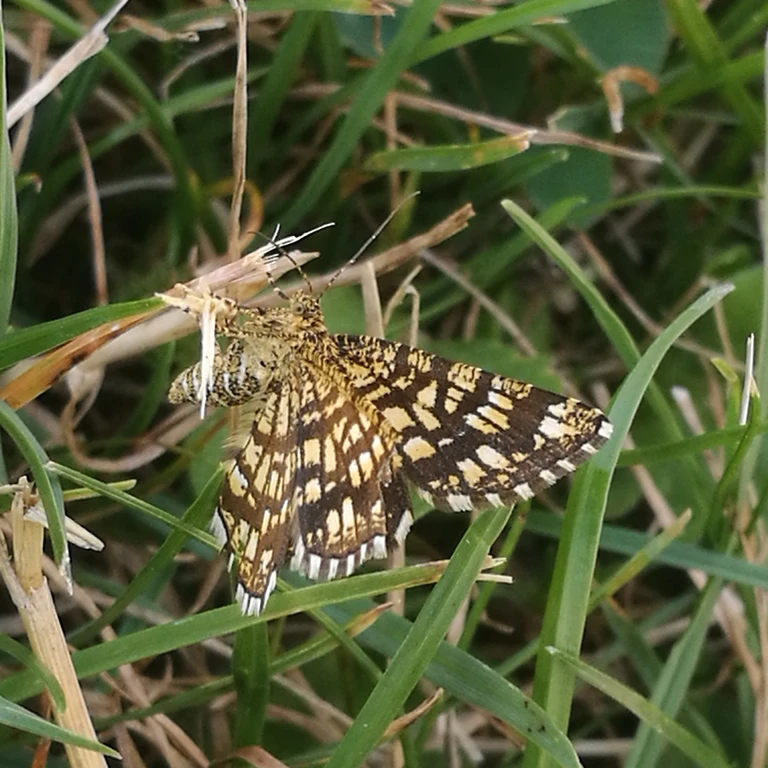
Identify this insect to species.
Chiasmia clathrata
